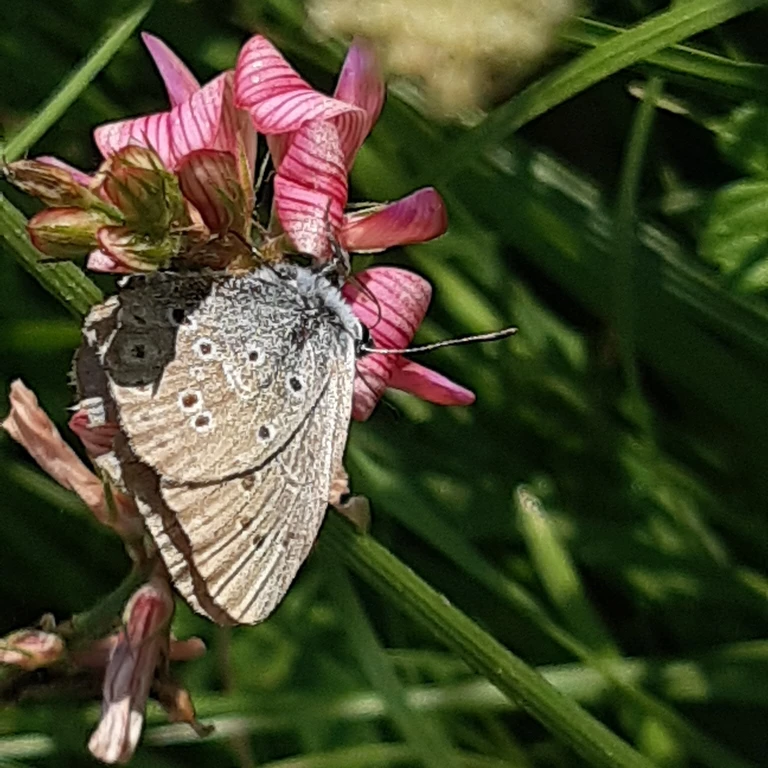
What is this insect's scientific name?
Phengaris alcon/rebeli
